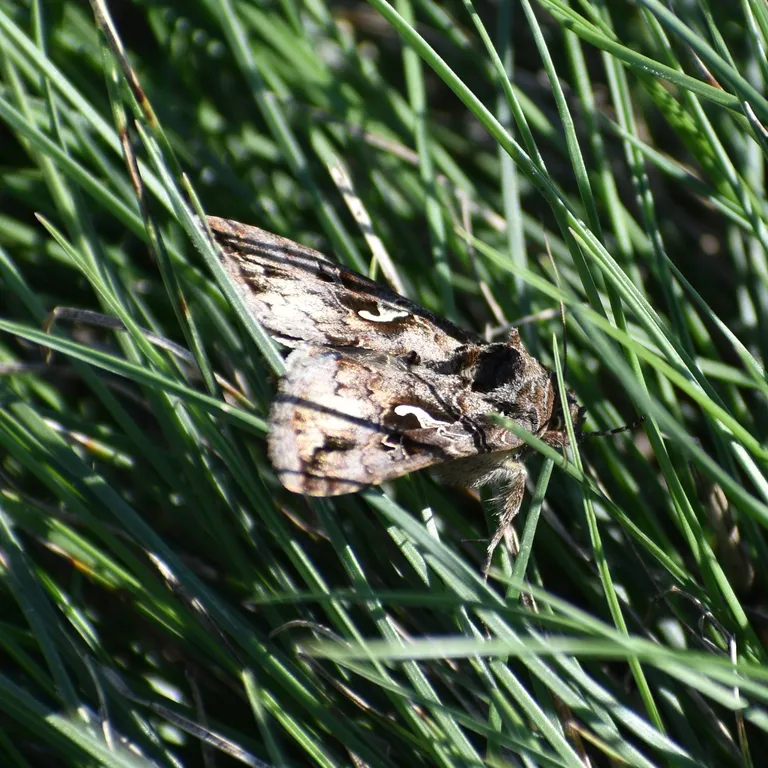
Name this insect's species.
Autographa gamma
